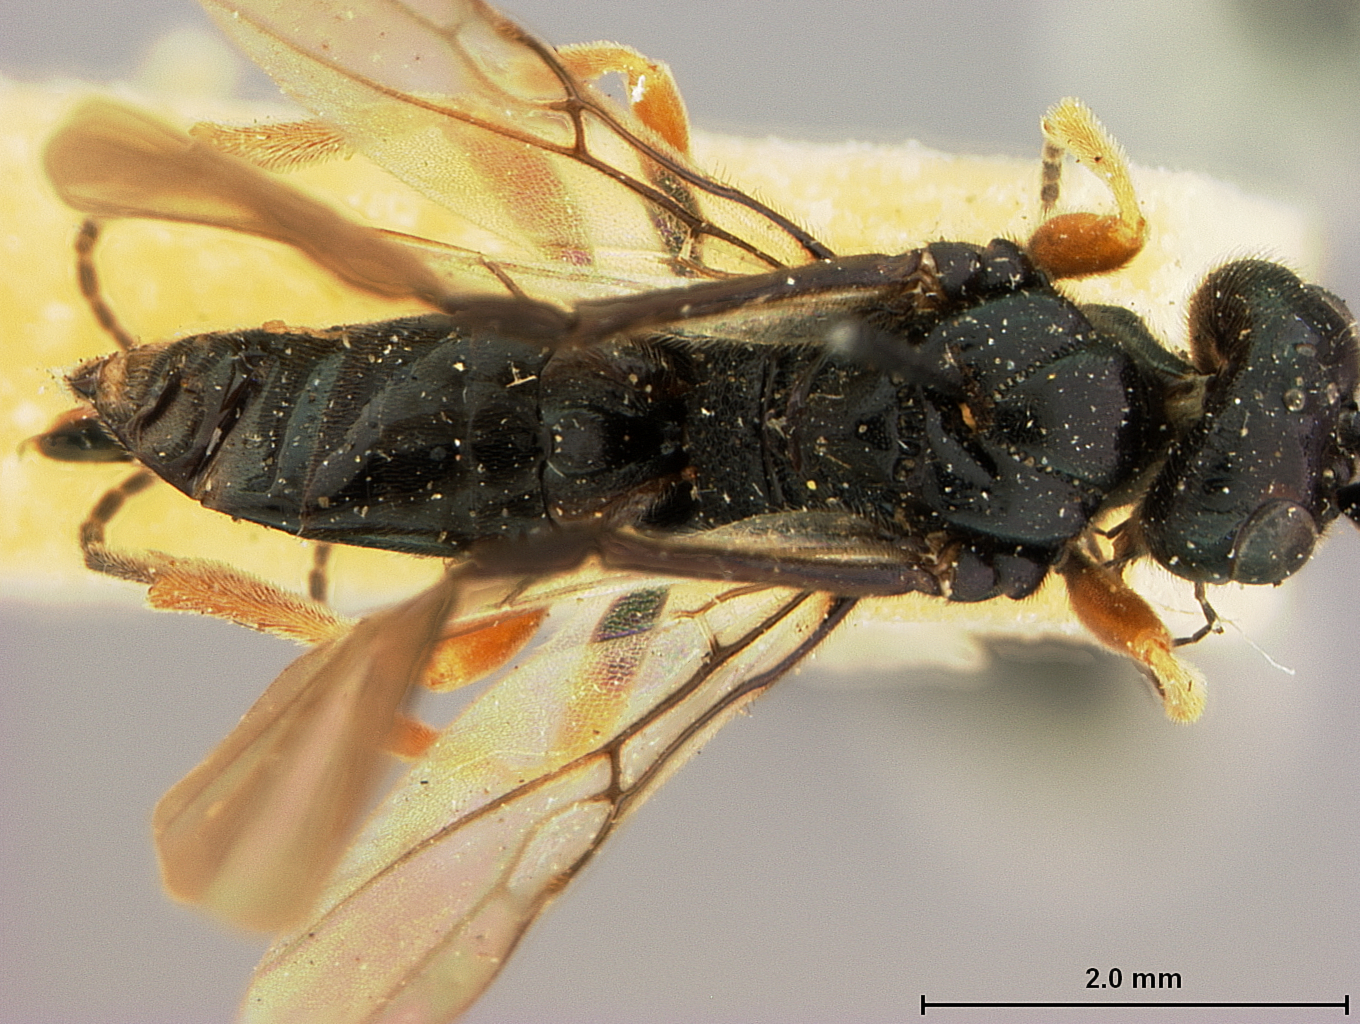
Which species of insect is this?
Toxoneura californica
